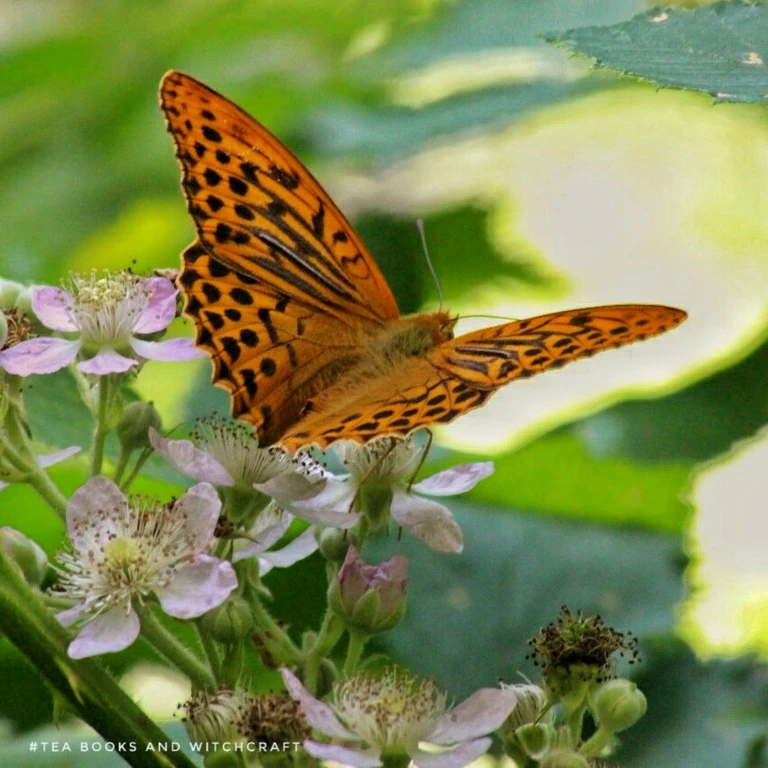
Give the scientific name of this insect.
Argynnis paphia
